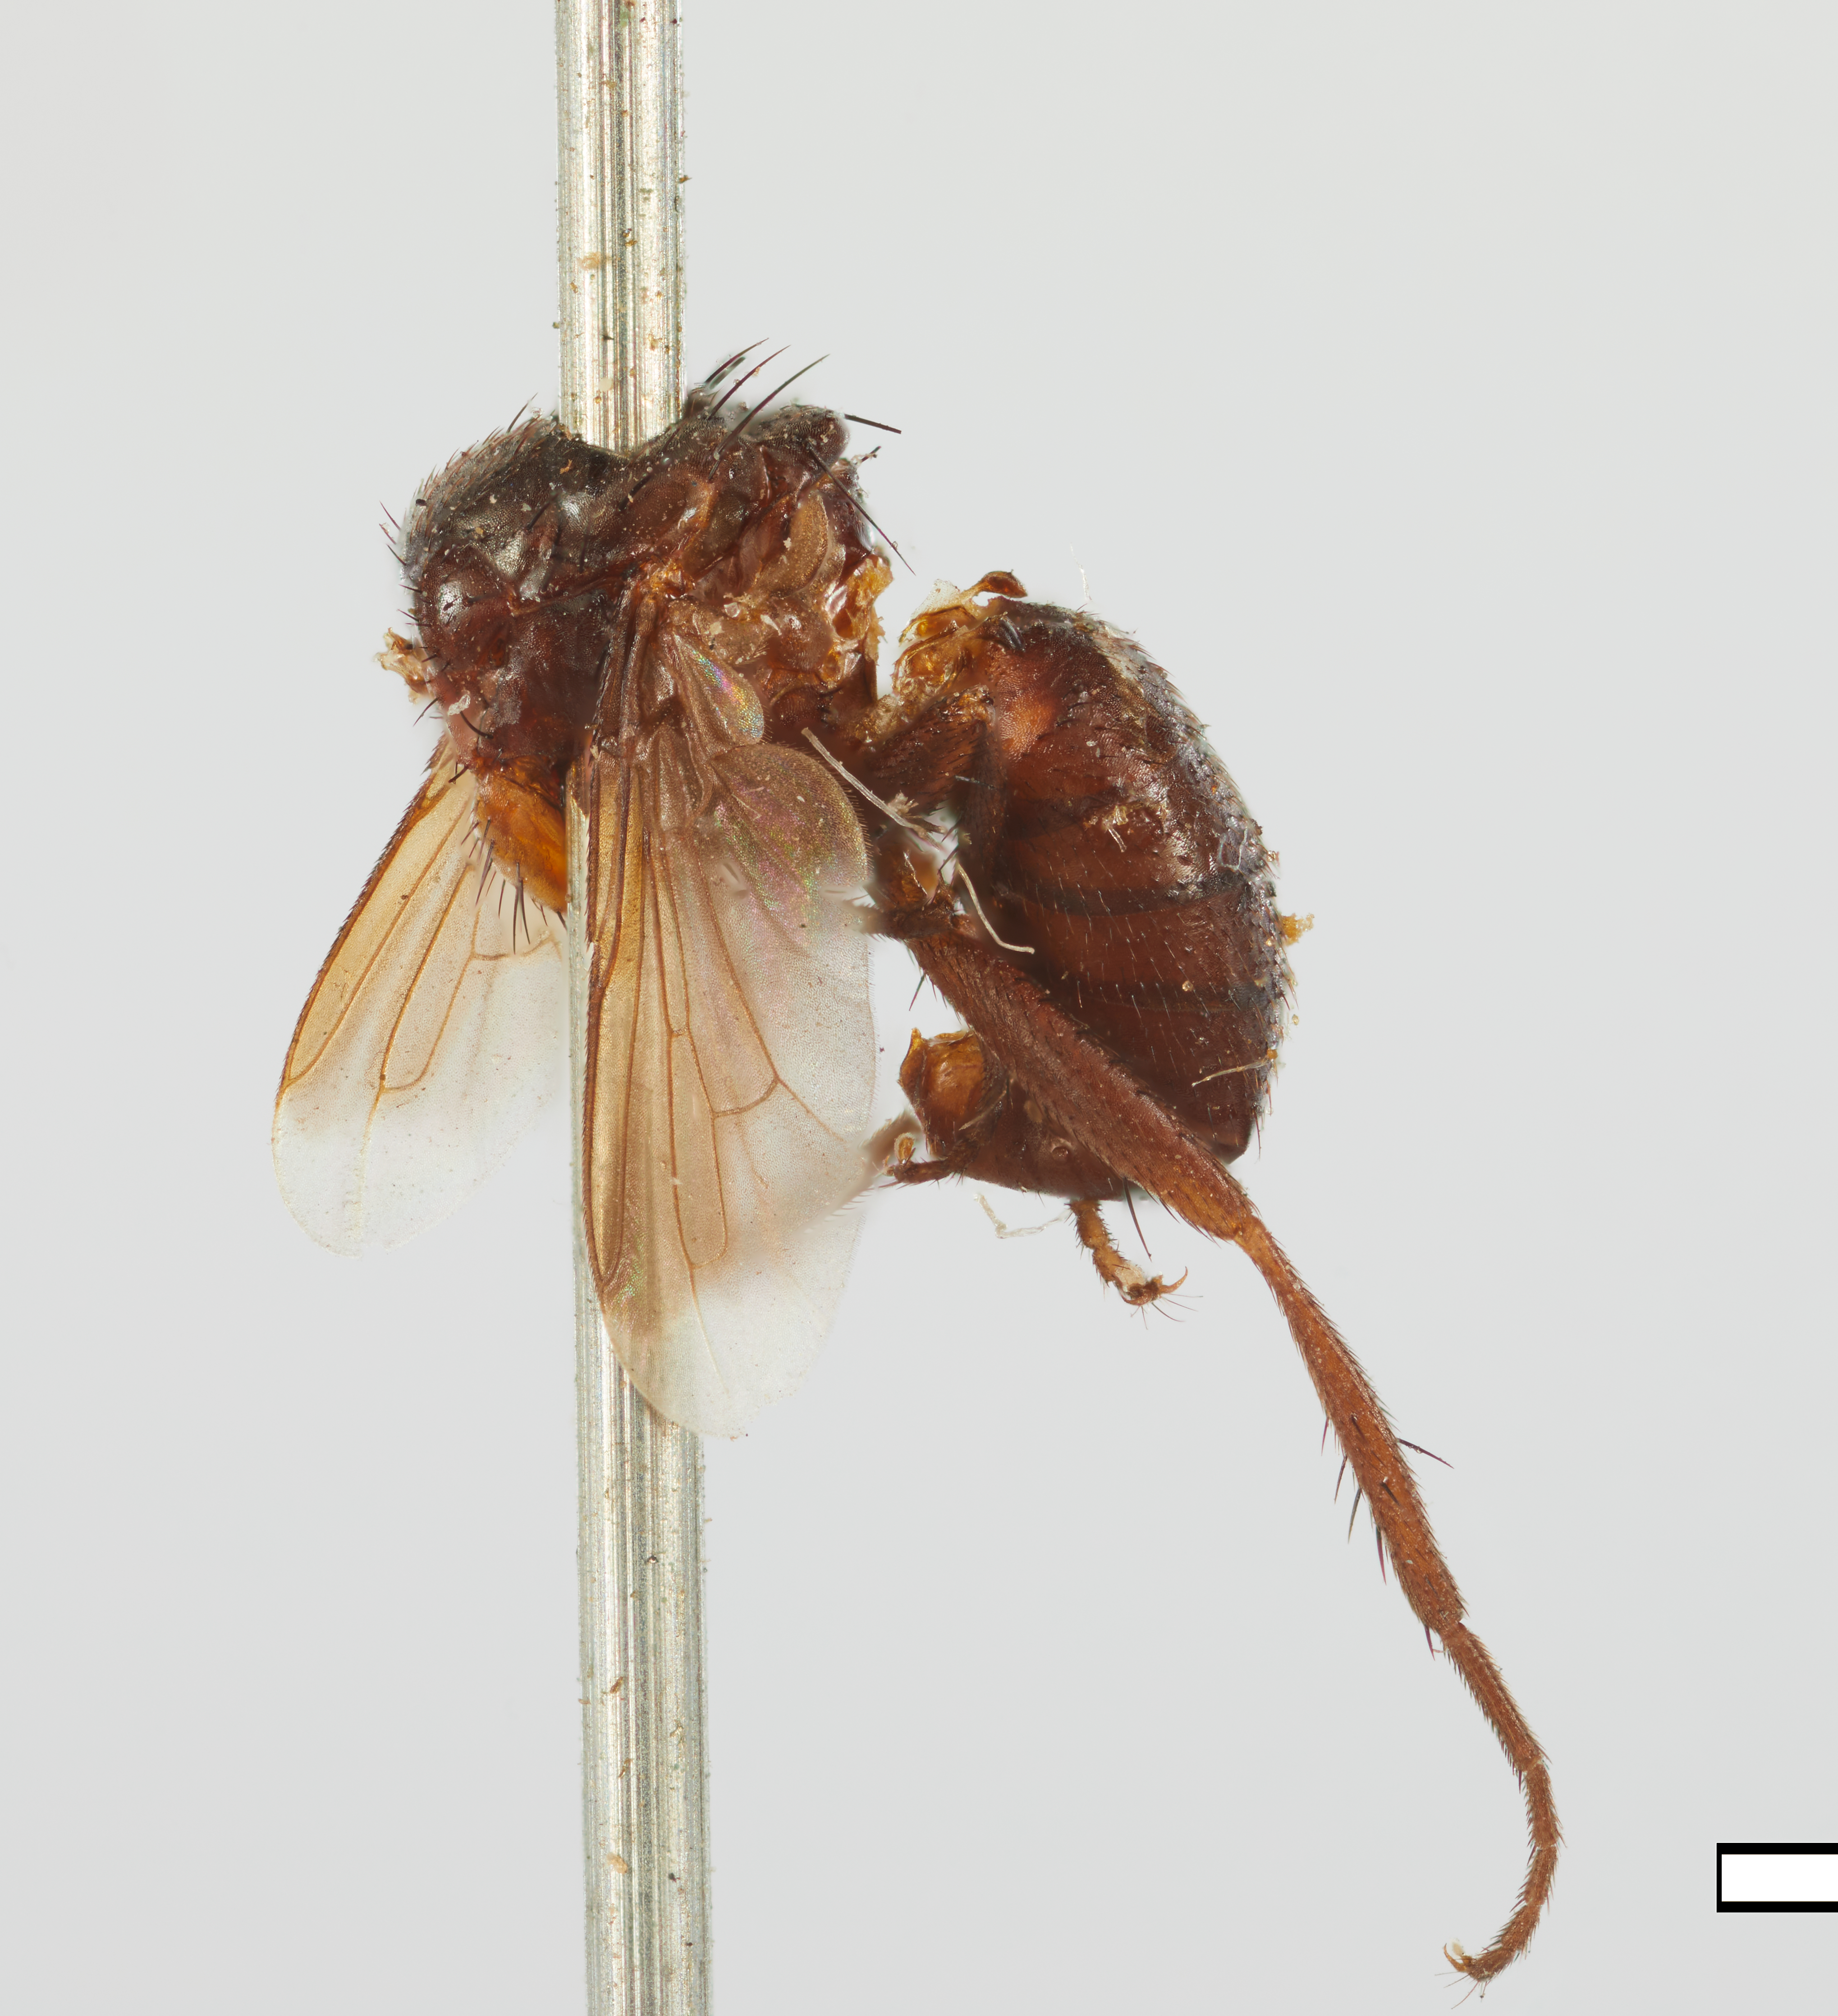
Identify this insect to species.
Petia calva
